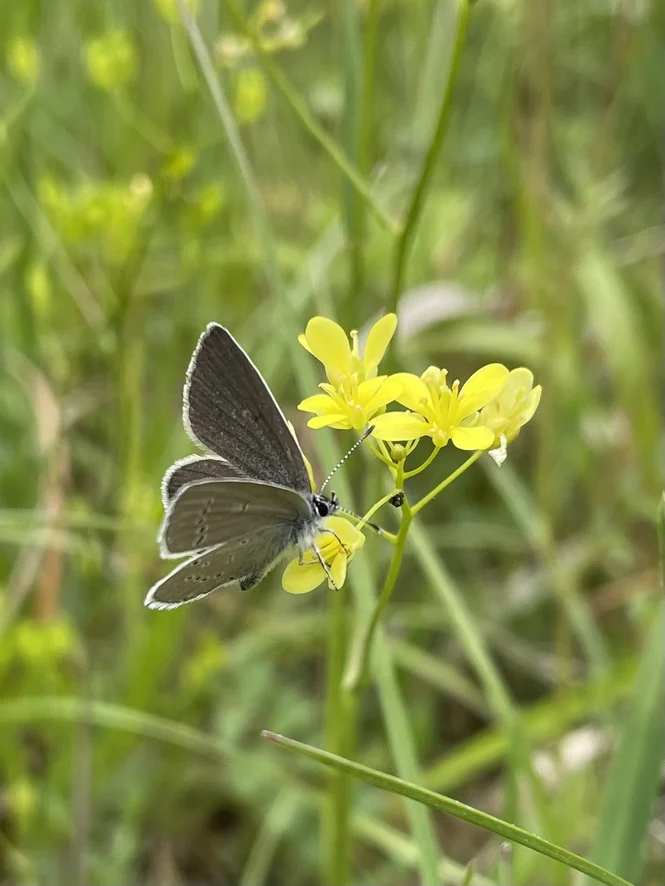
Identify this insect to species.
Cupido minimus
